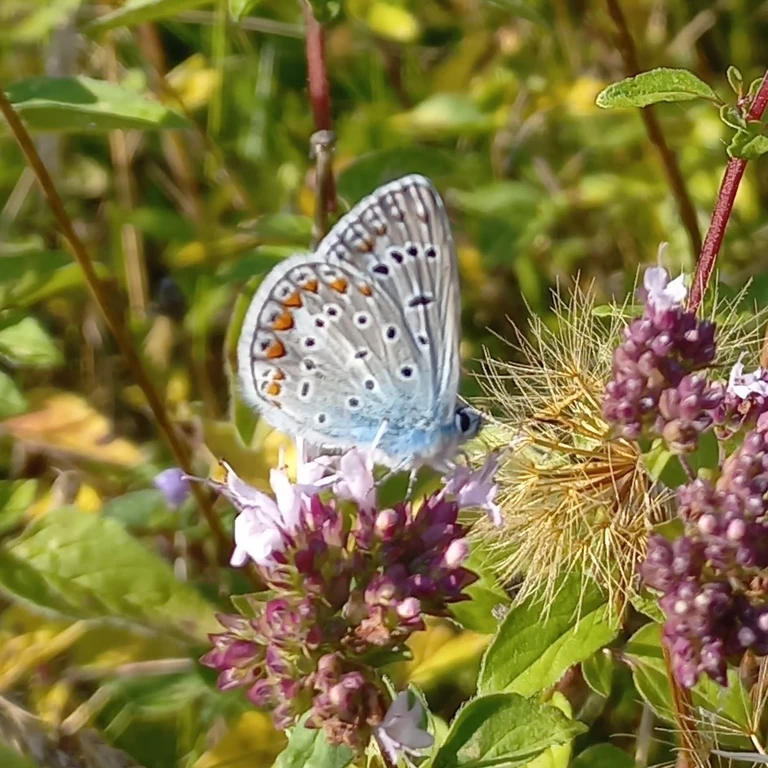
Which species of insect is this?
Polyommatus icarus
